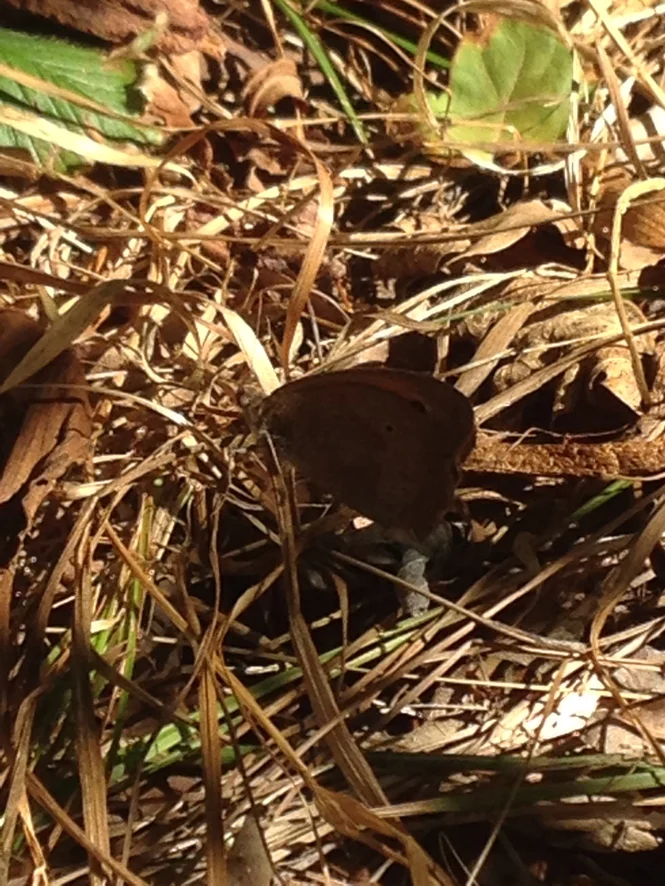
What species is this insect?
Maniola jurtina
